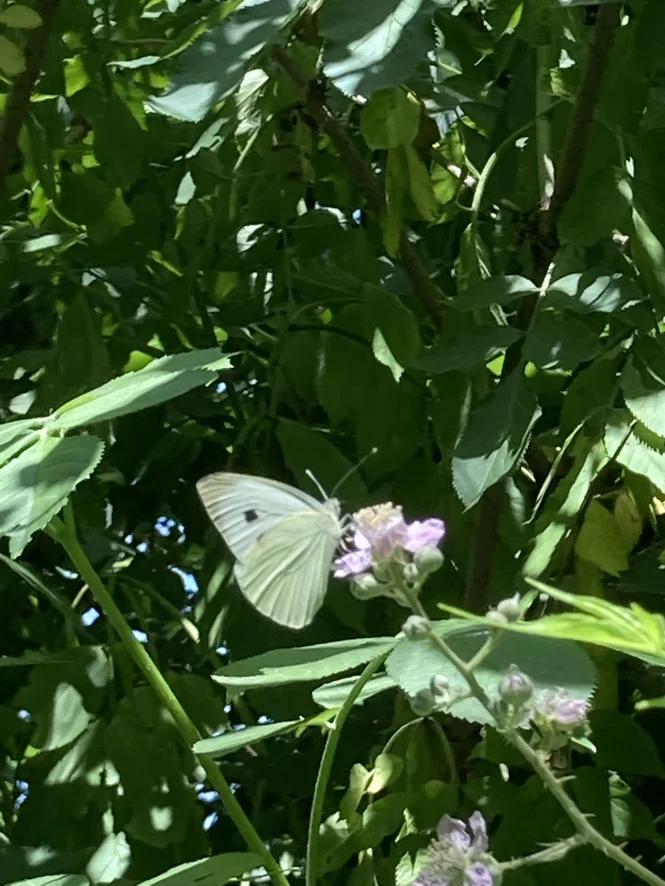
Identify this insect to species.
Pieris brassicae
